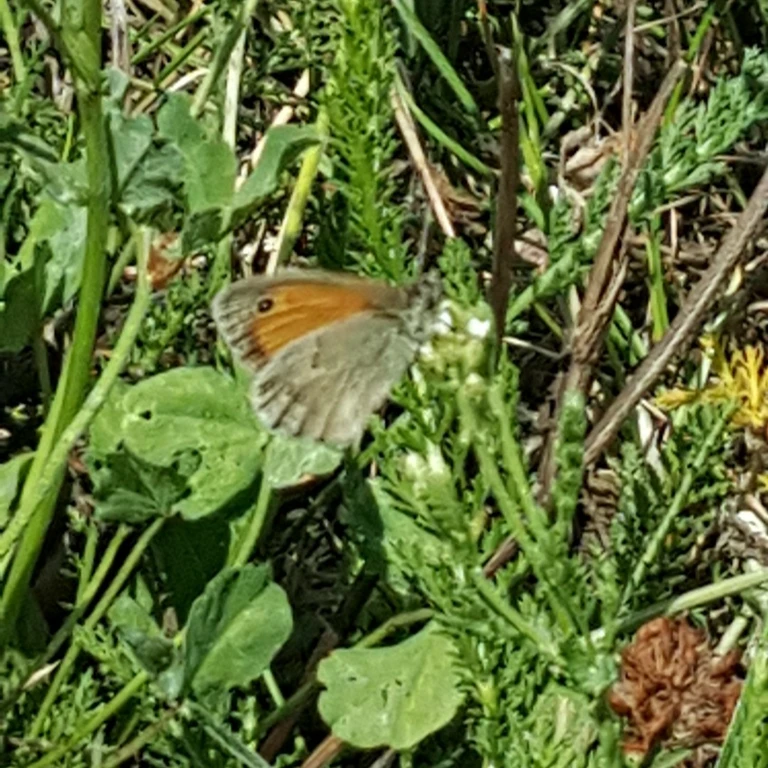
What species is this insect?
Coenonympha pamphilus
